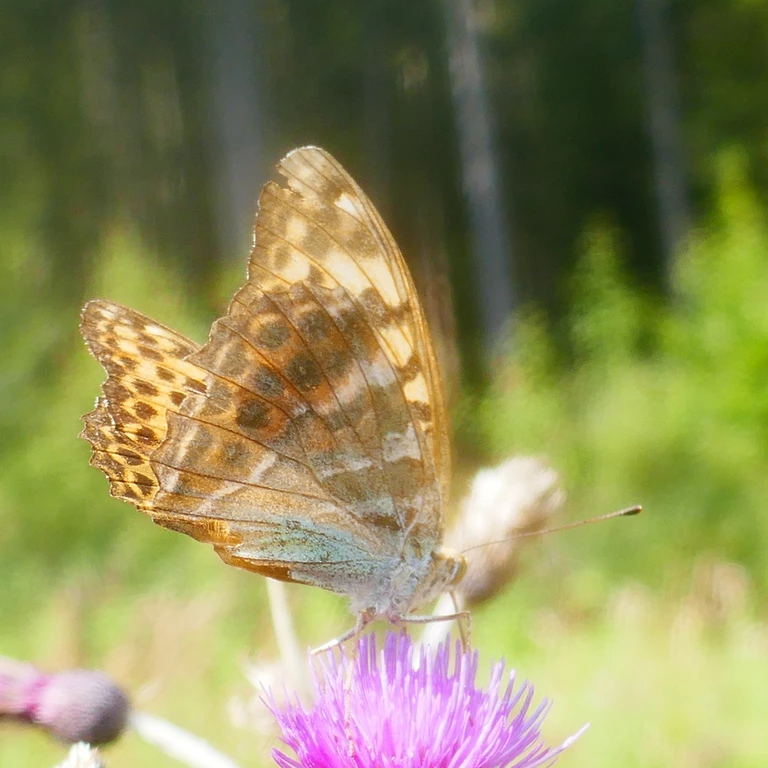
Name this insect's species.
Argynnis paphia
